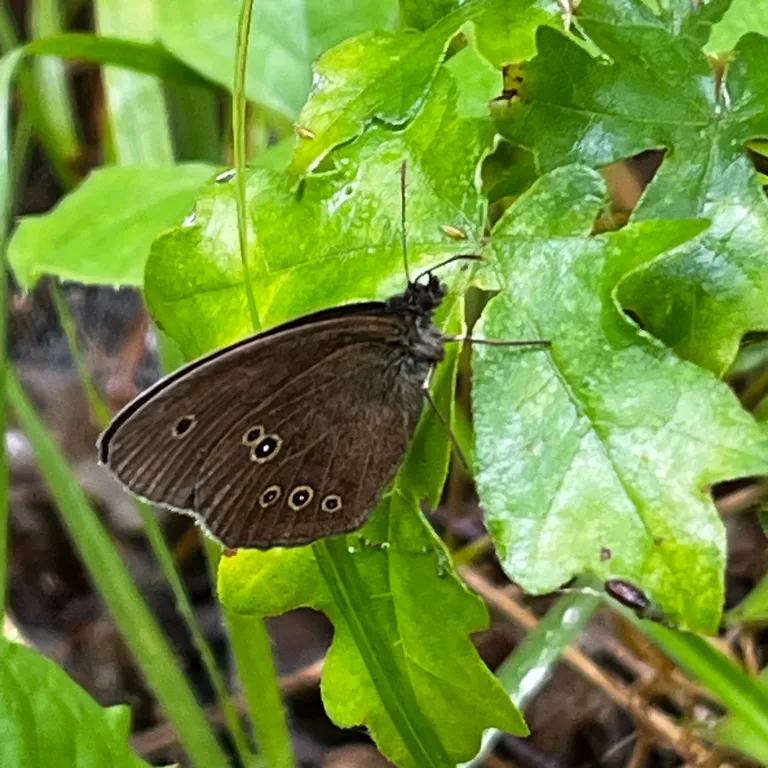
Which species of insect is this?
Aphantopus hyperantus
